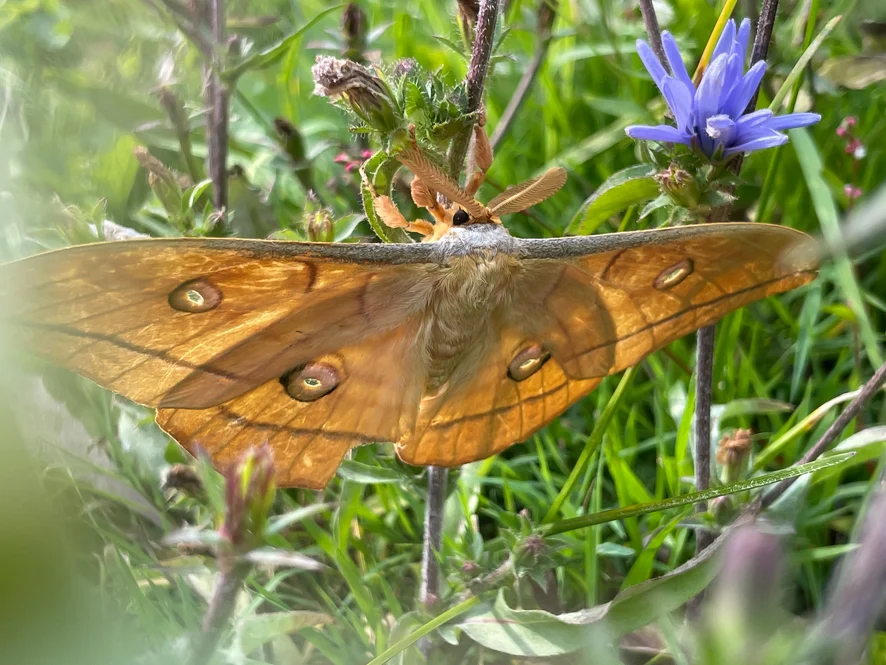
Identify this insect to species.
Antheraea yamamai
